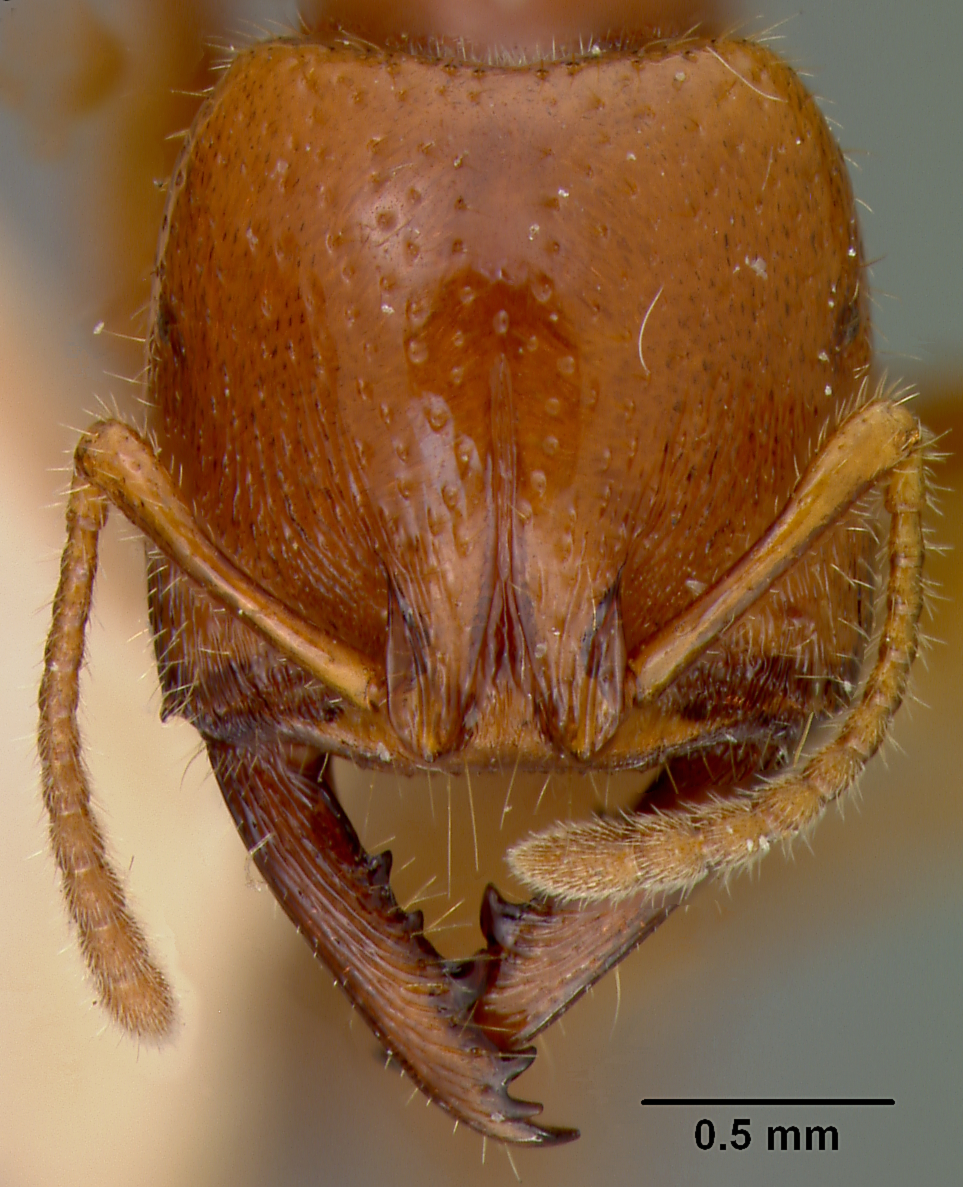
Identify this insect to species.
Amblyopone leae
